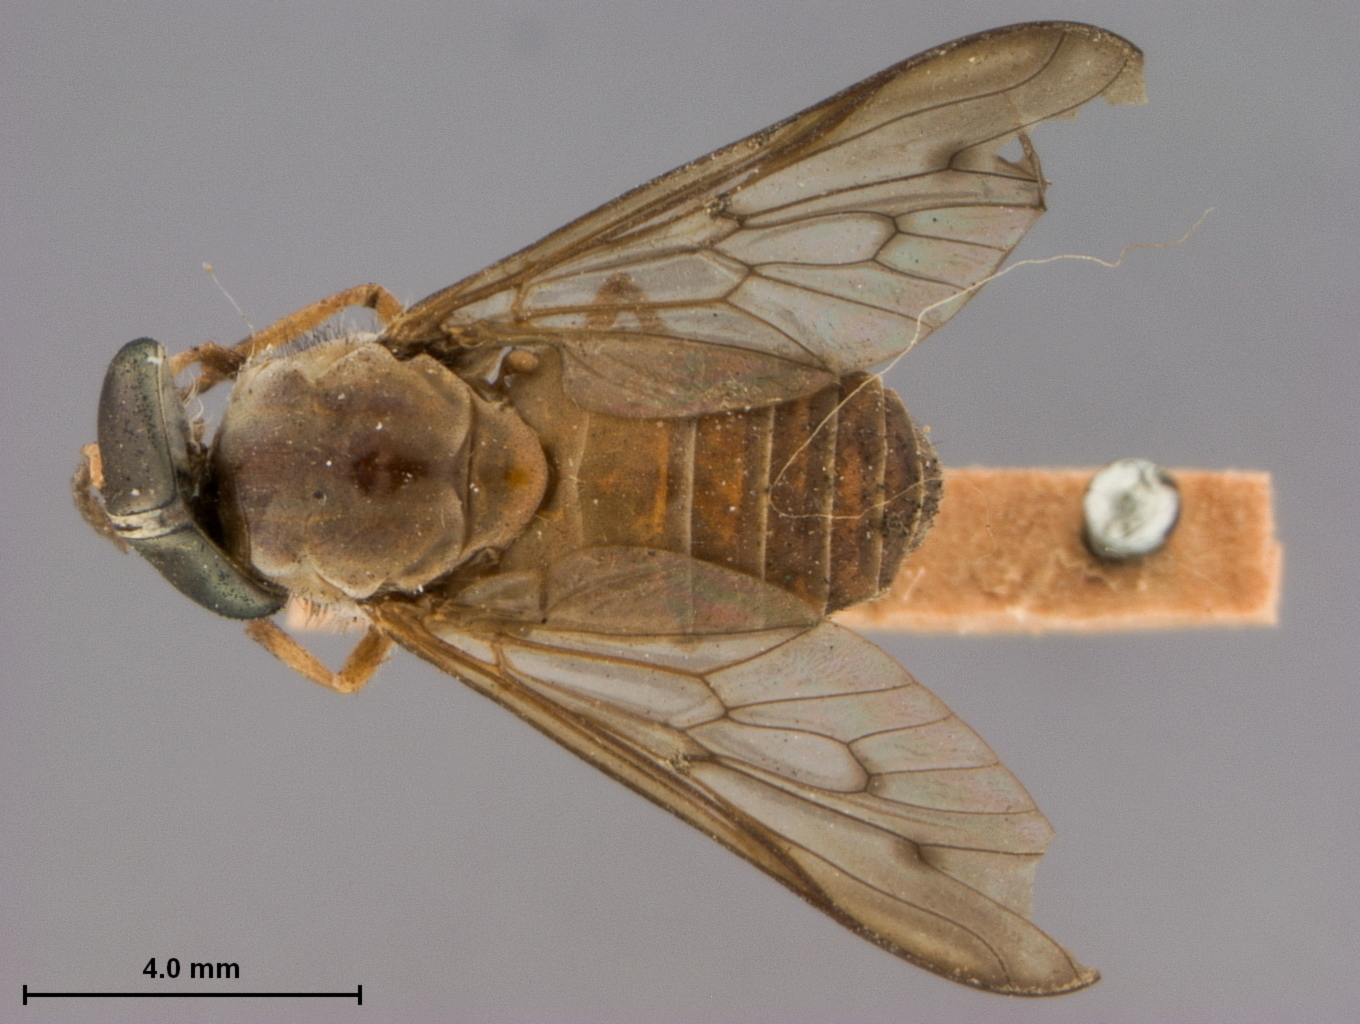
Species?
Stenotabanus jaculator (also Stypommisa jaculator)
